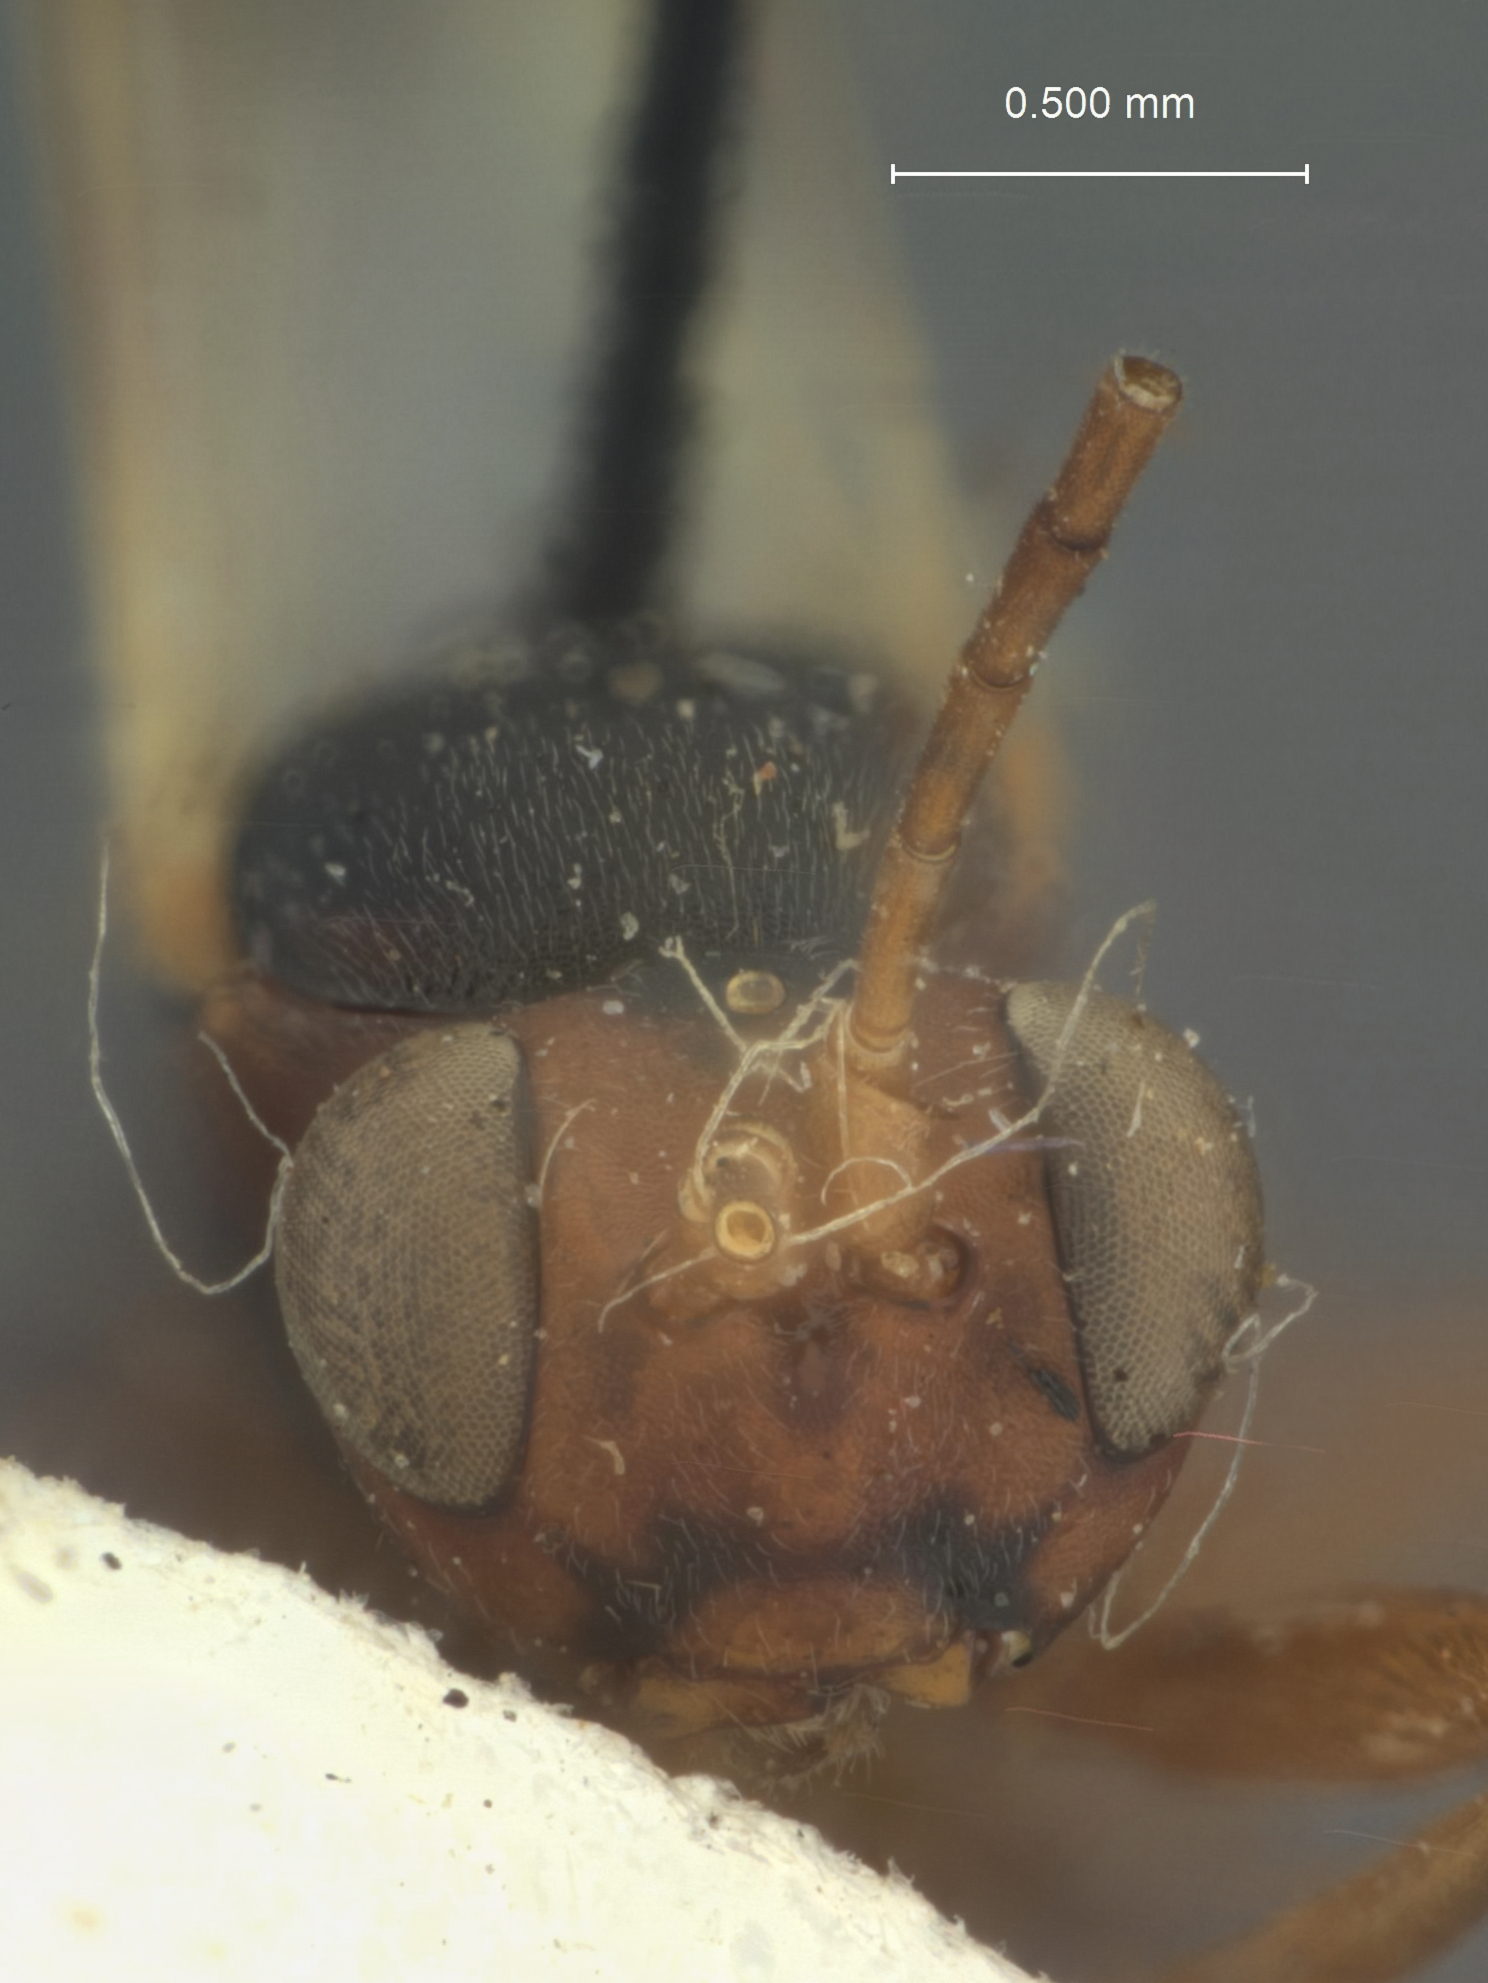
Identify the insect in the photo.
Hemiteles sapporoensis
